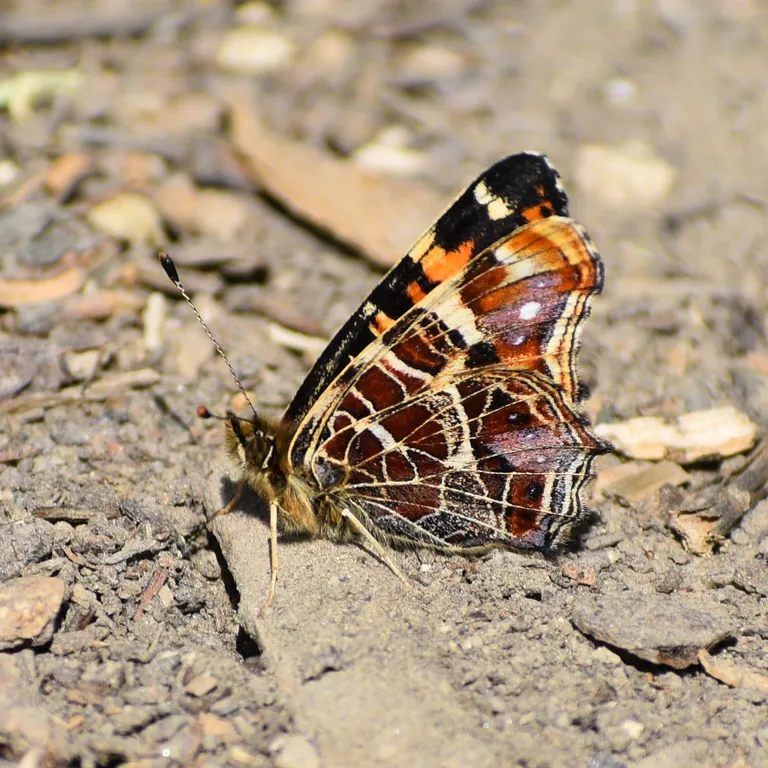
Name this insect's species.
Araschnia levana
